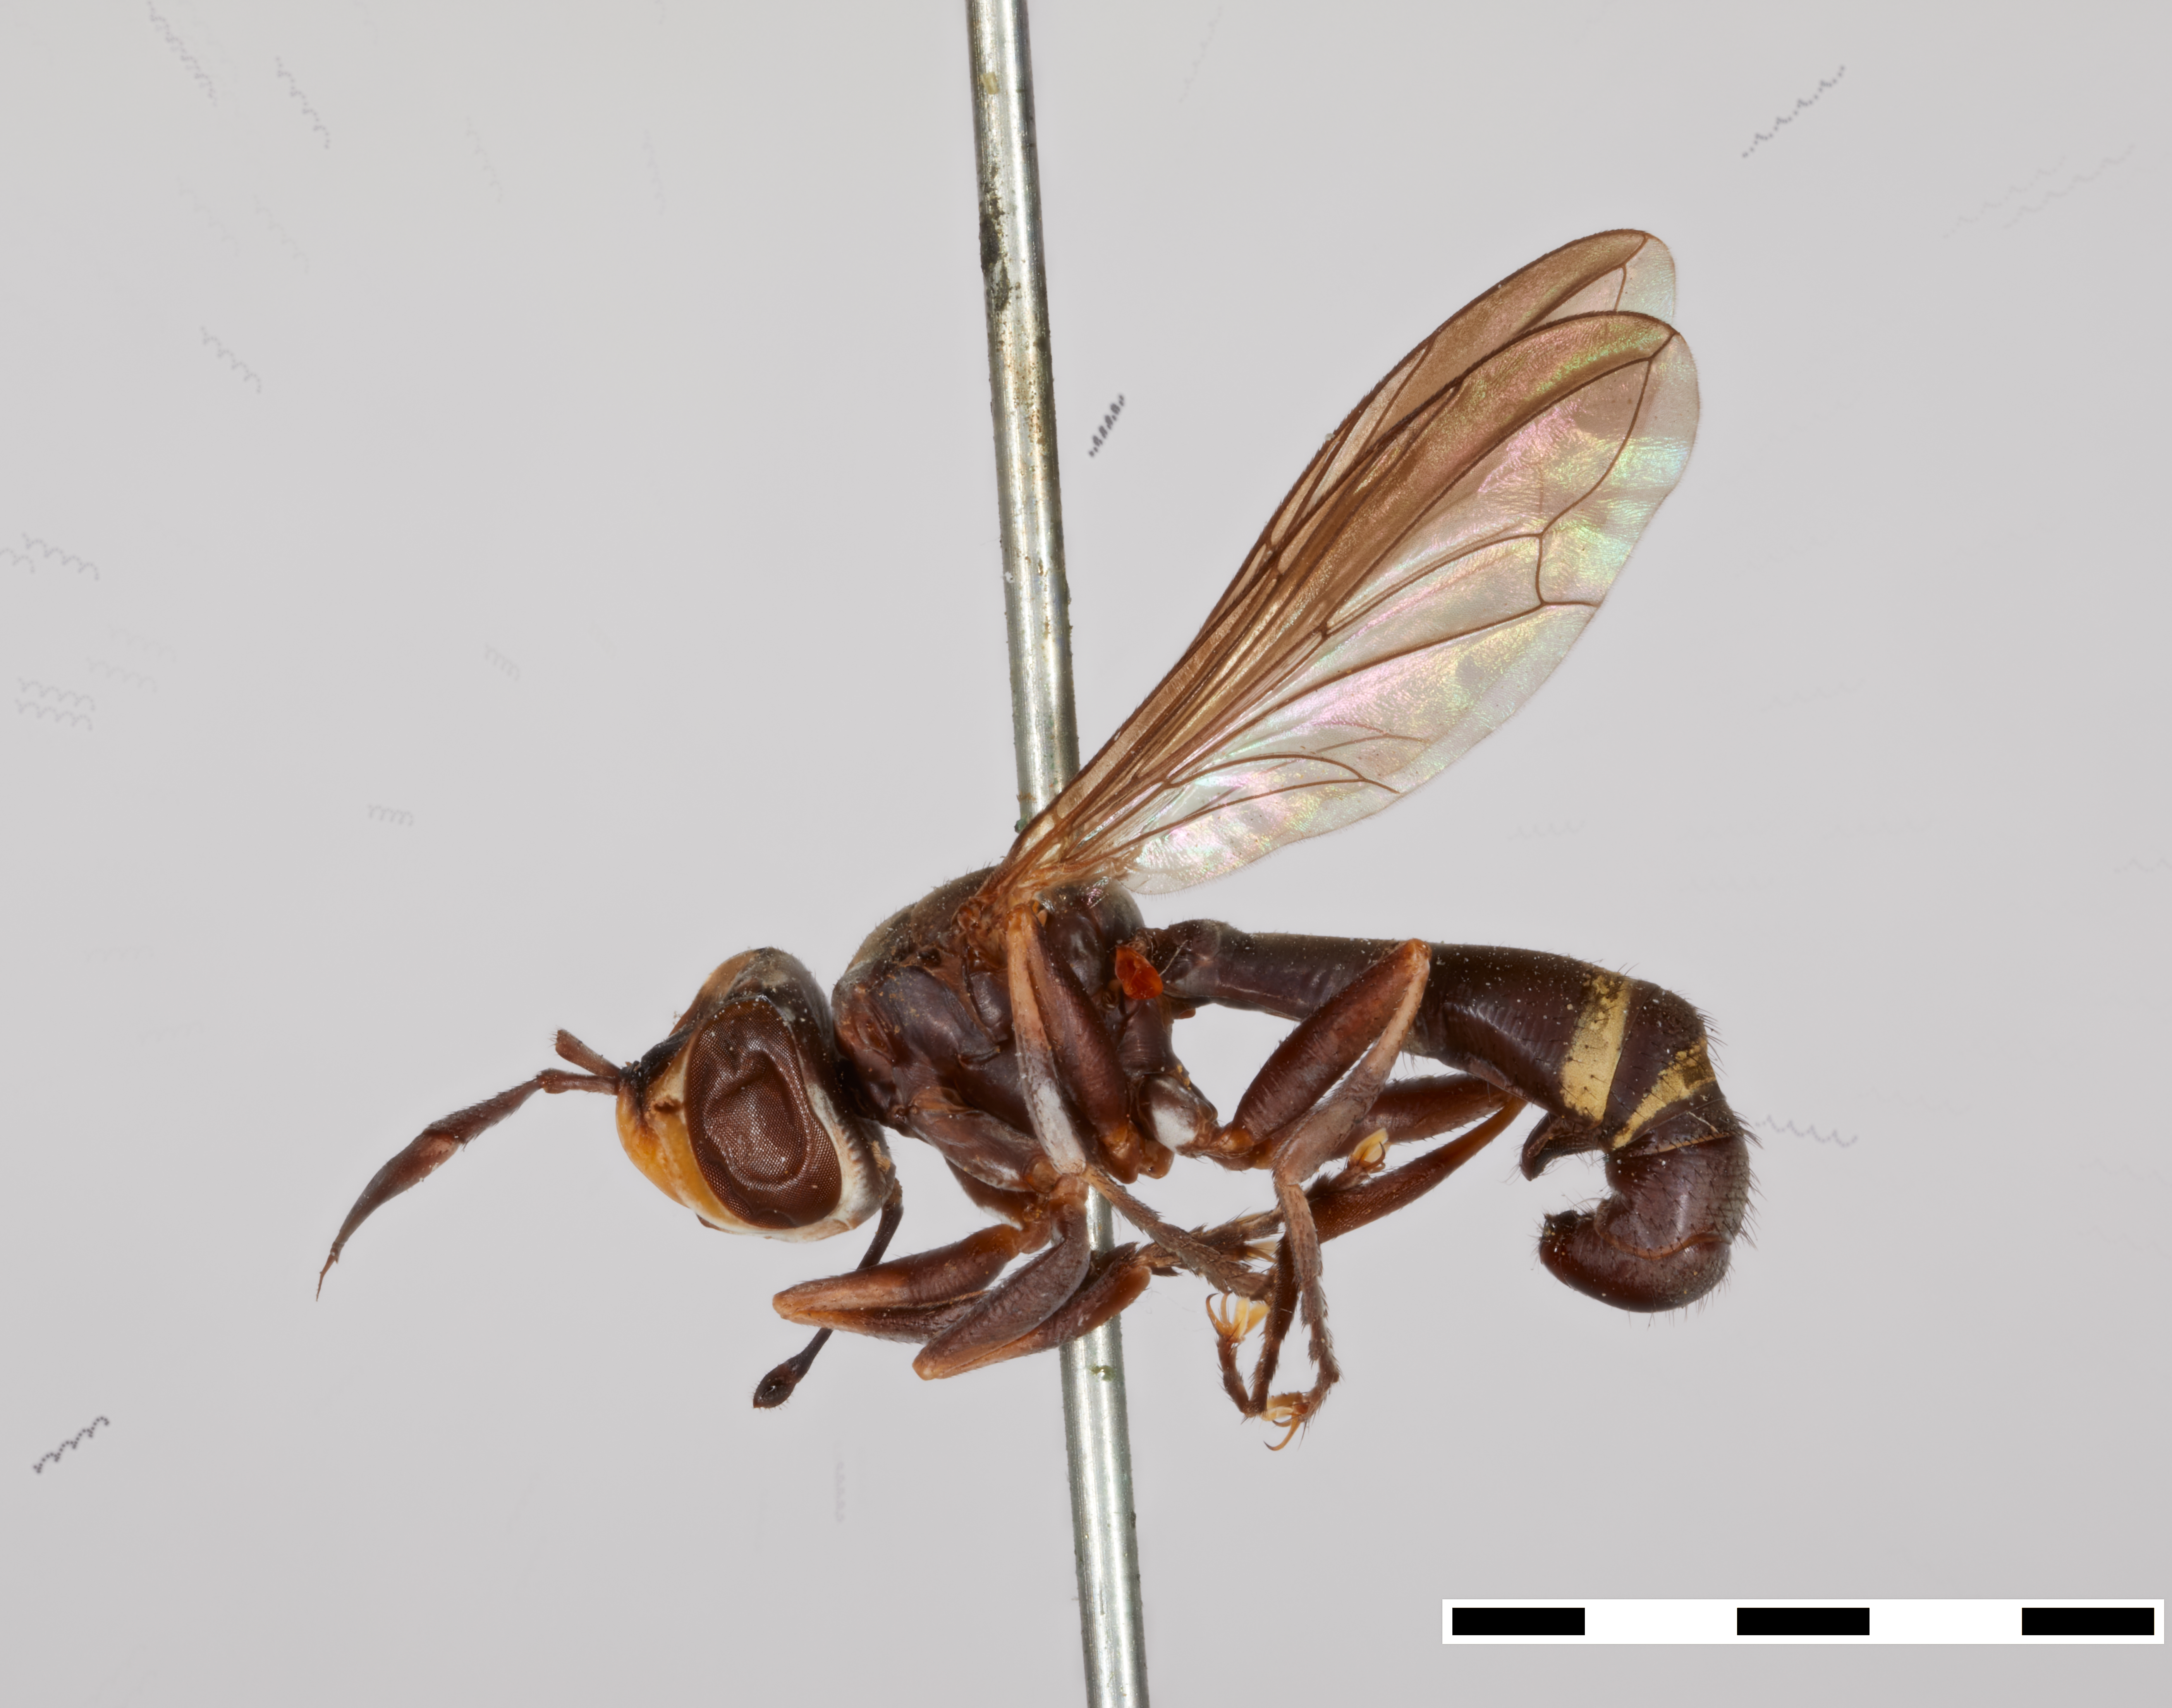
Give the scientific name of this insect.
Conops brevirostris
